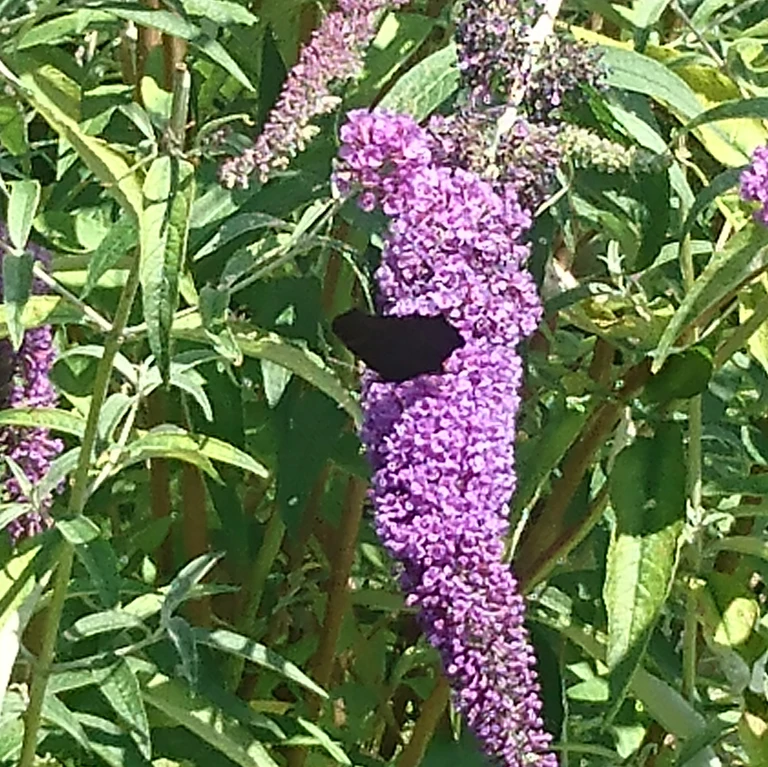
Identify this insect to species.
Aglais io
